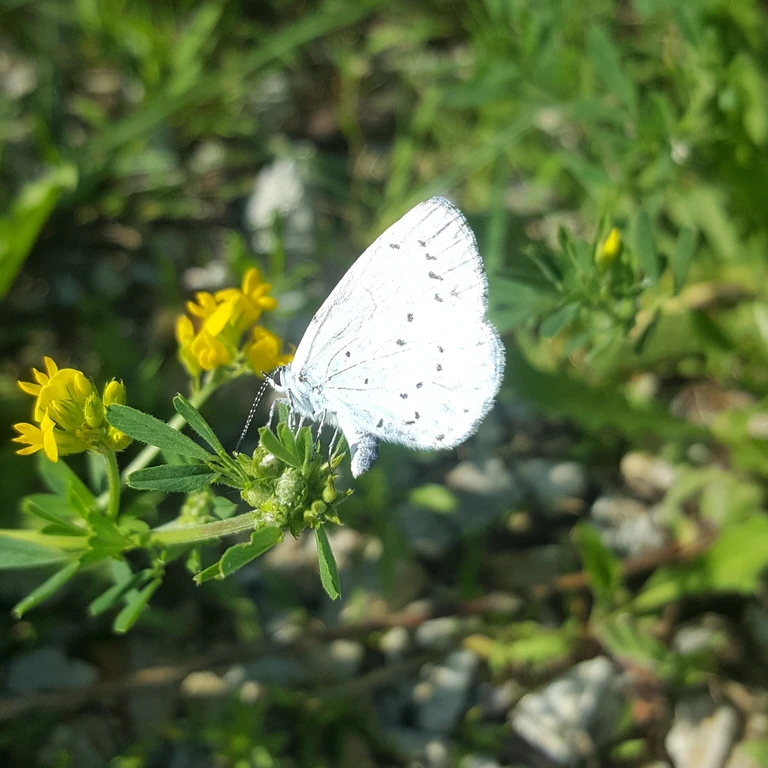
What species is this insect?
Celastrina argiolus
